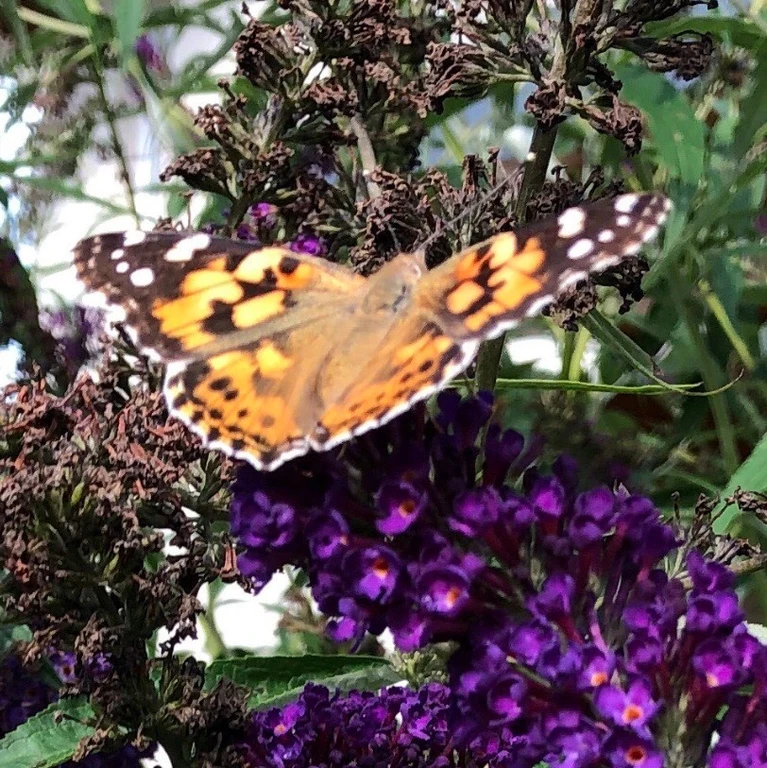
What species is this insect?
Vanessa cardui
